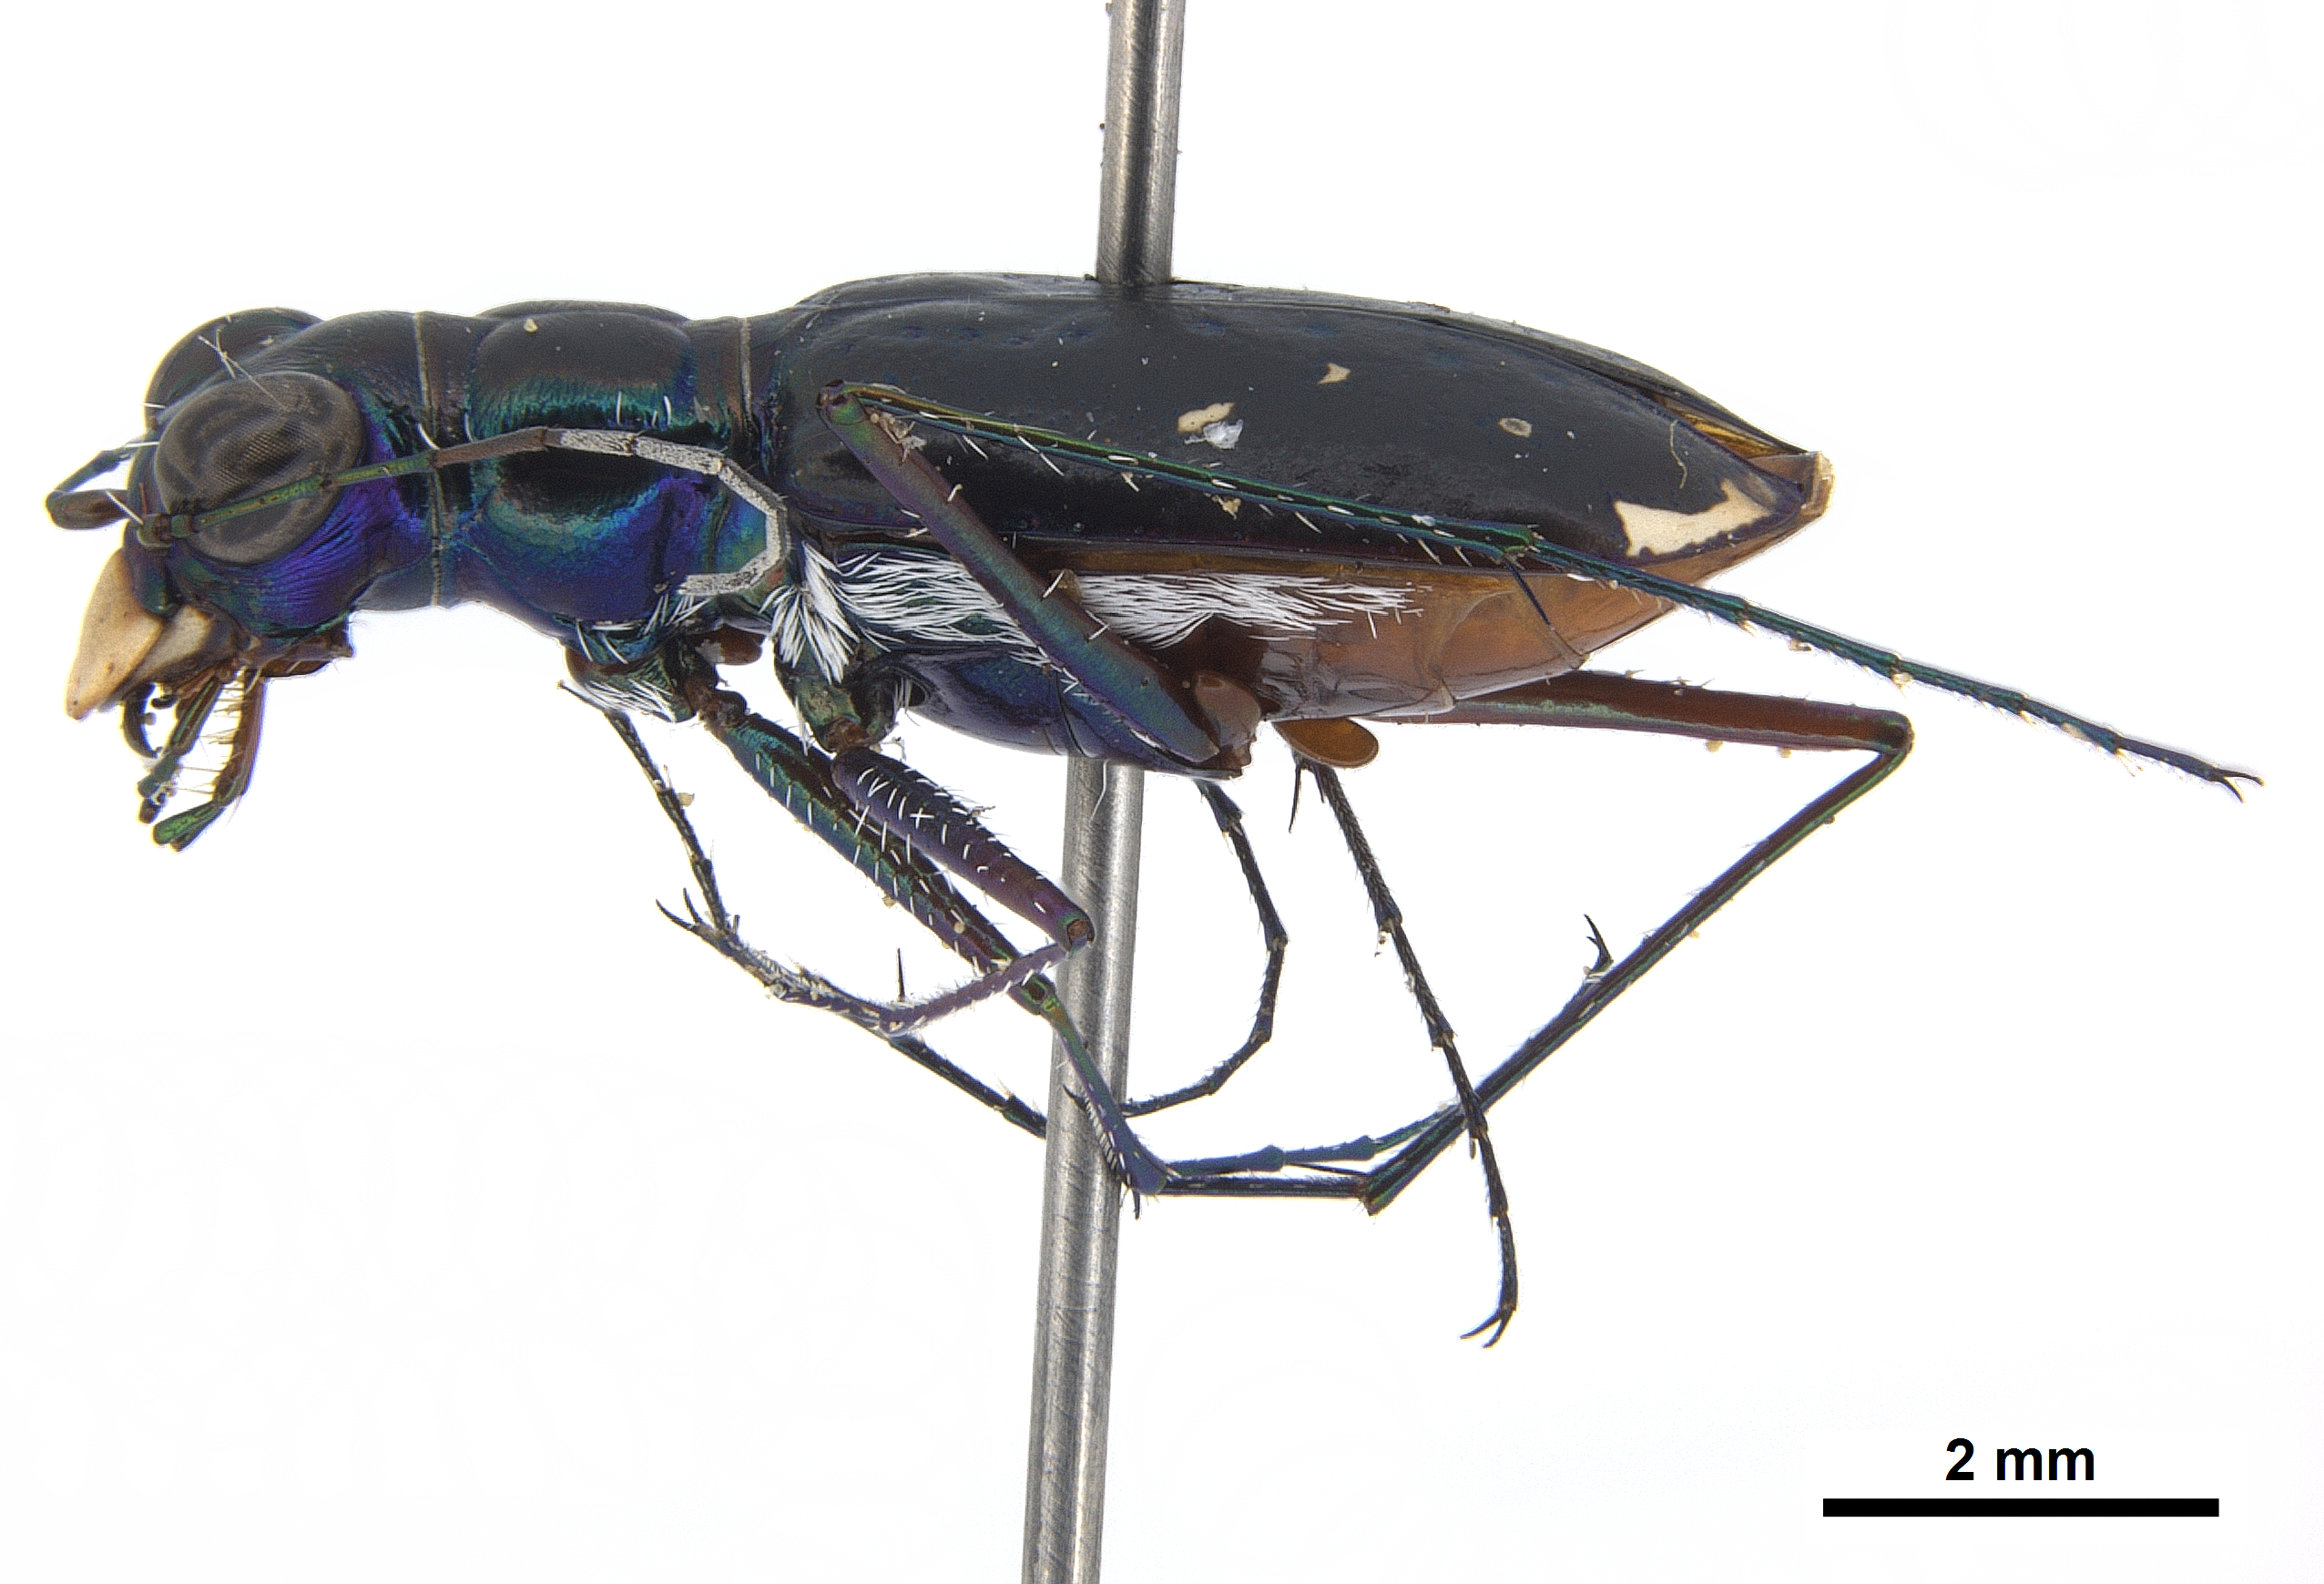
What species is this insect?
Cicindelidia abdominalis (also Cicindela abdominalis)
